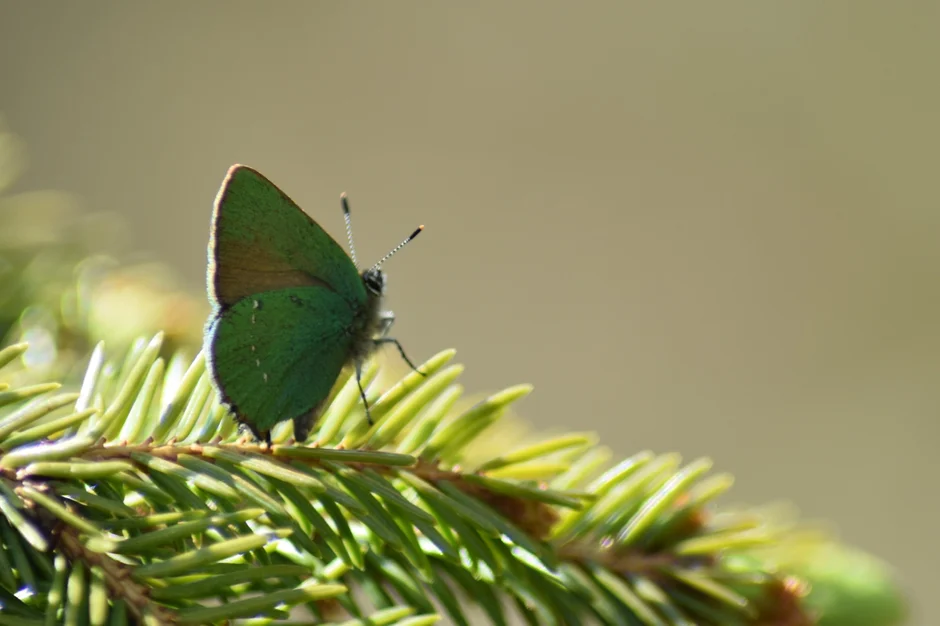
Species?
Callophrys rubi
